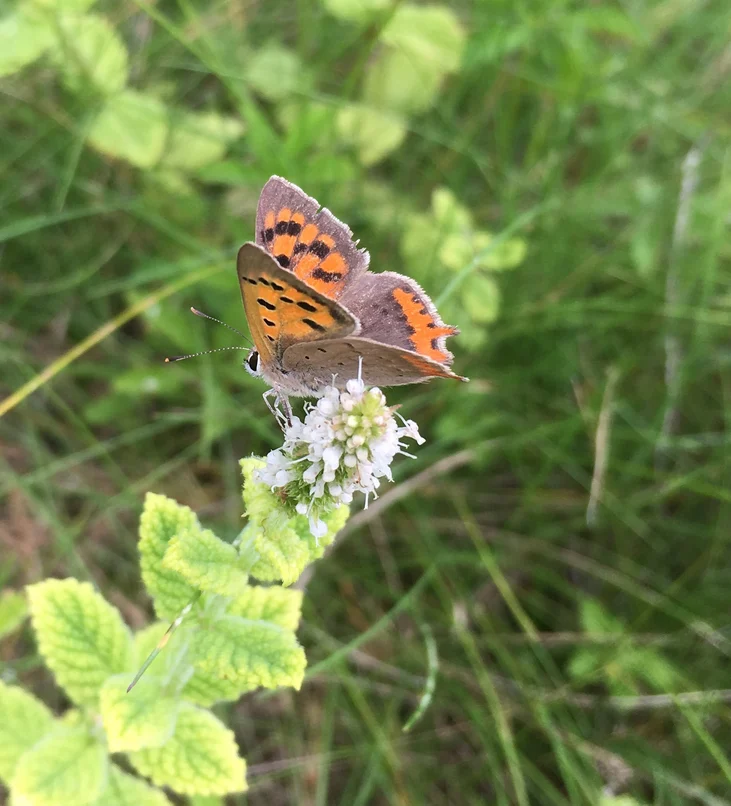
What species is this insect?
Lycaena phlaeas
